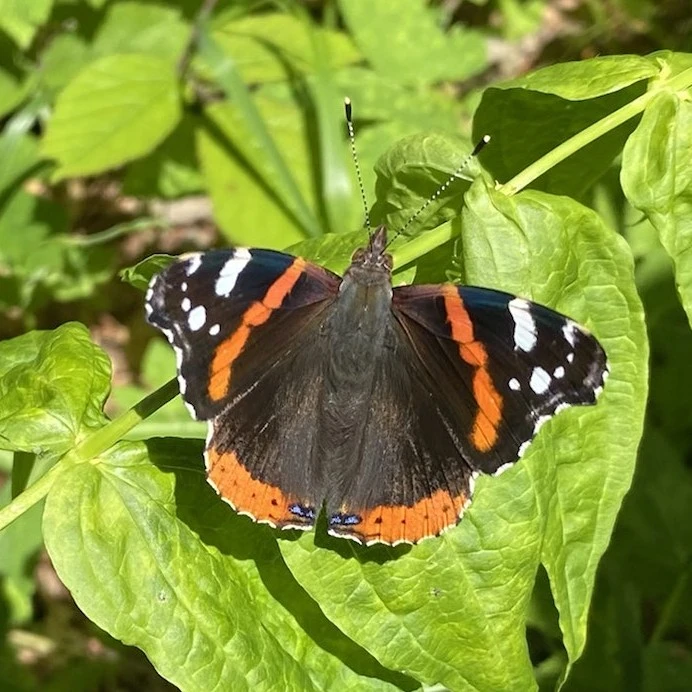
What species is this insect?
Vanessa atalanta
